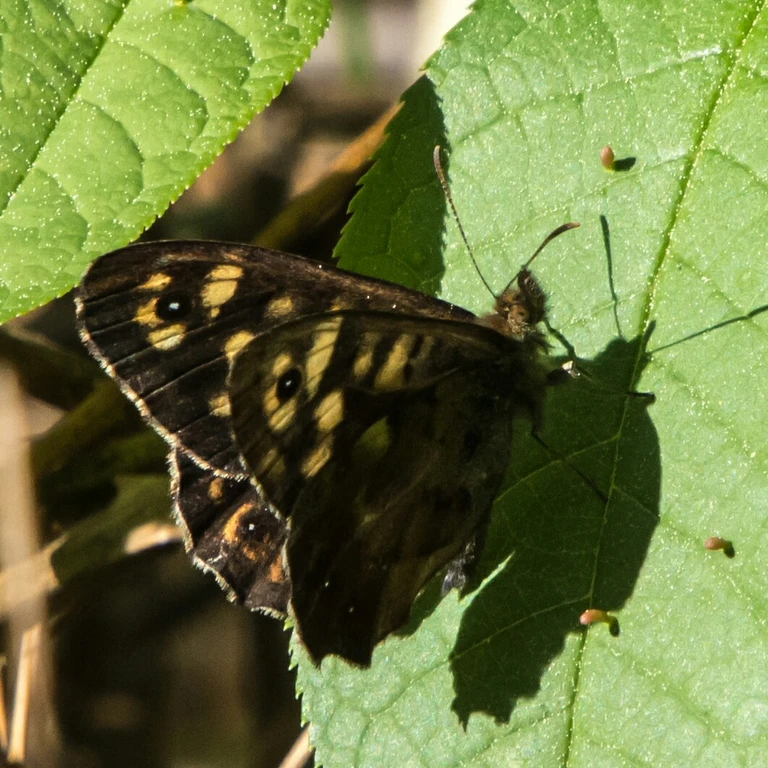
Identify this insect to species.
Pararge aegeria
